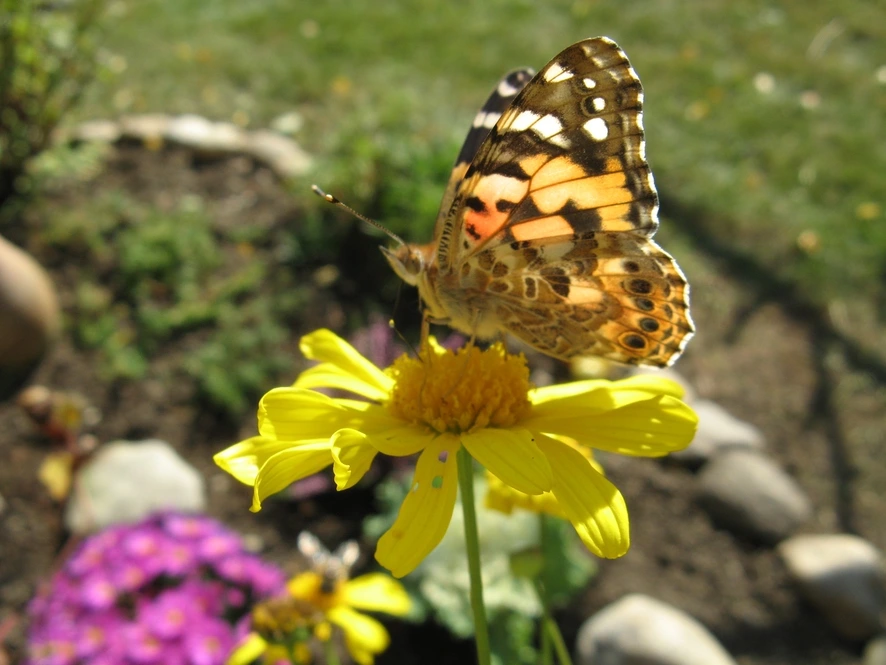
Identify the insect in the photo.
Vanessa cardui
